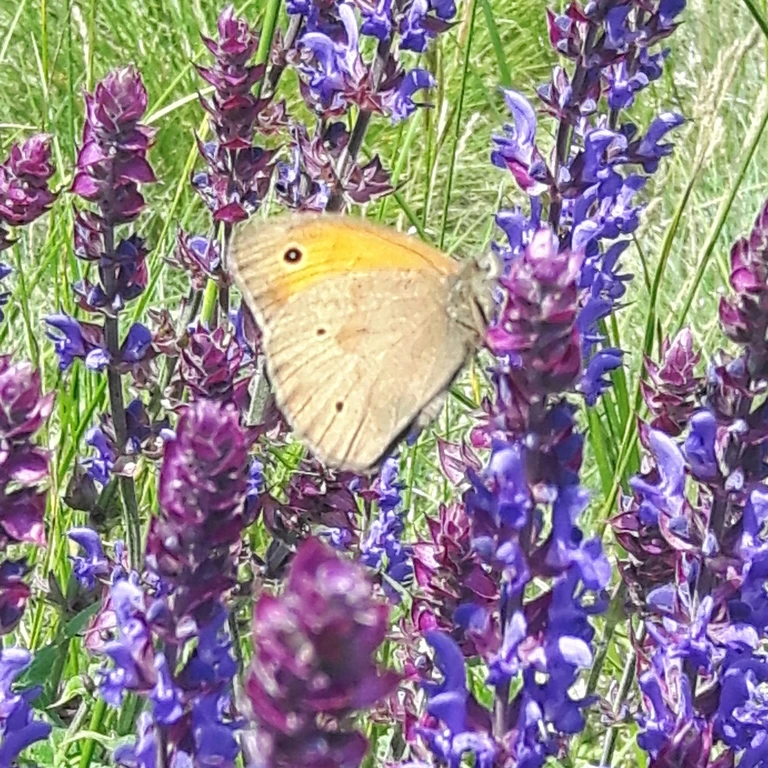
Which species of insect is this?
Maniola jurtina
